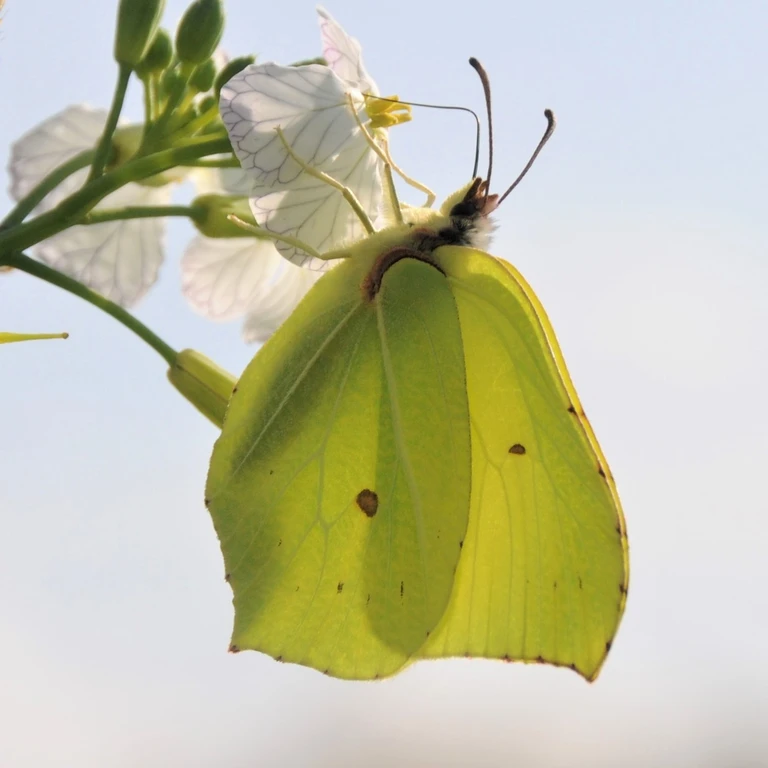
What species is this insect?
Gonepteryx rhamni
